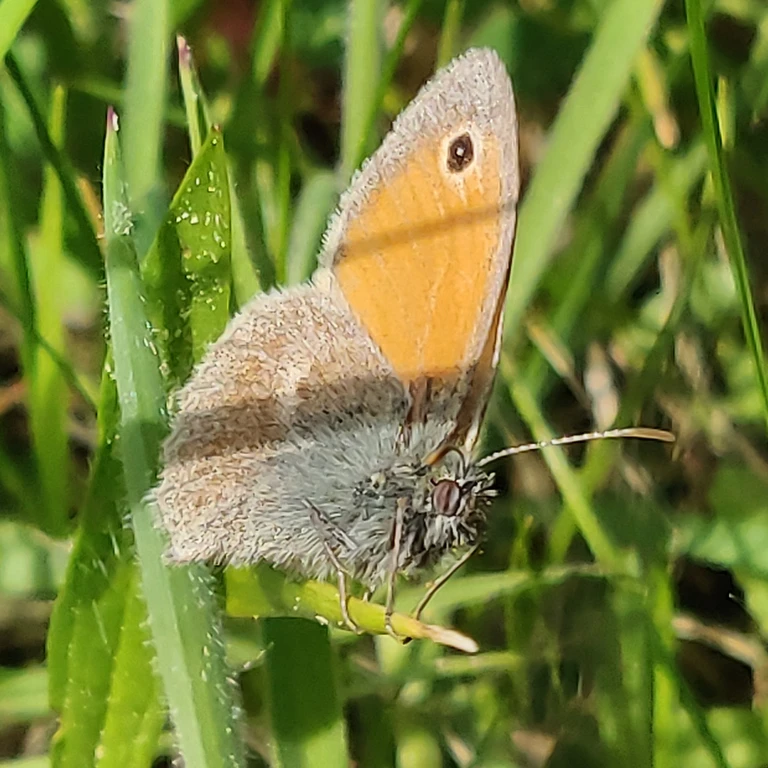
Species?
Coenonympha pamphilus
